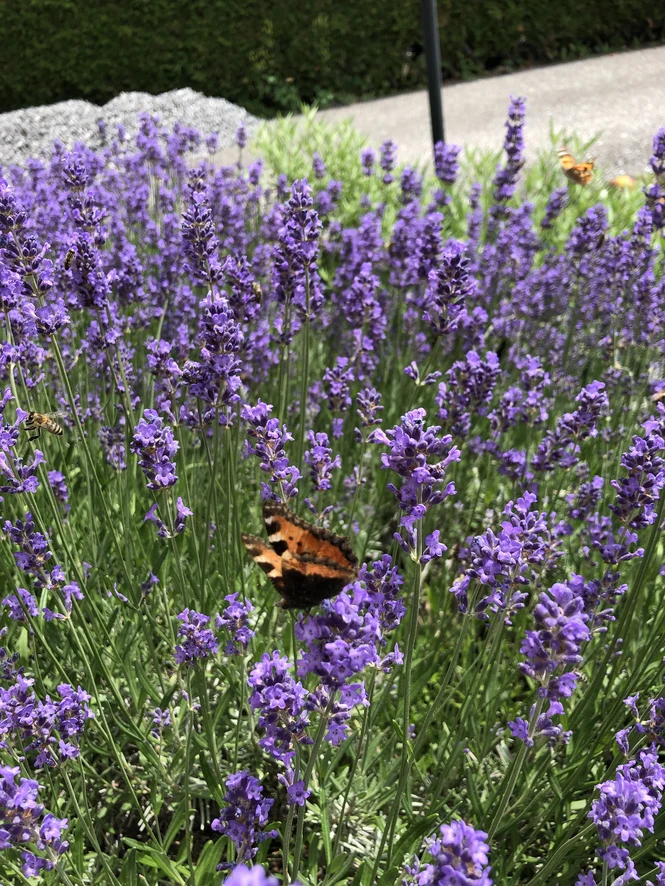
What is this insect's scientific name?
Aglais urticae
